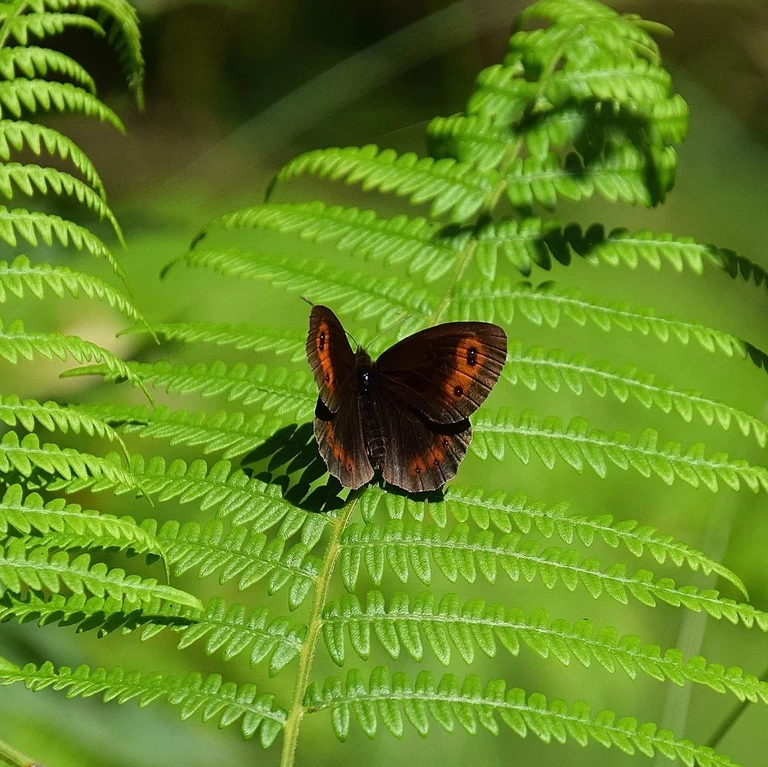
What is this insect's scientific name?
Erebia aethiops
